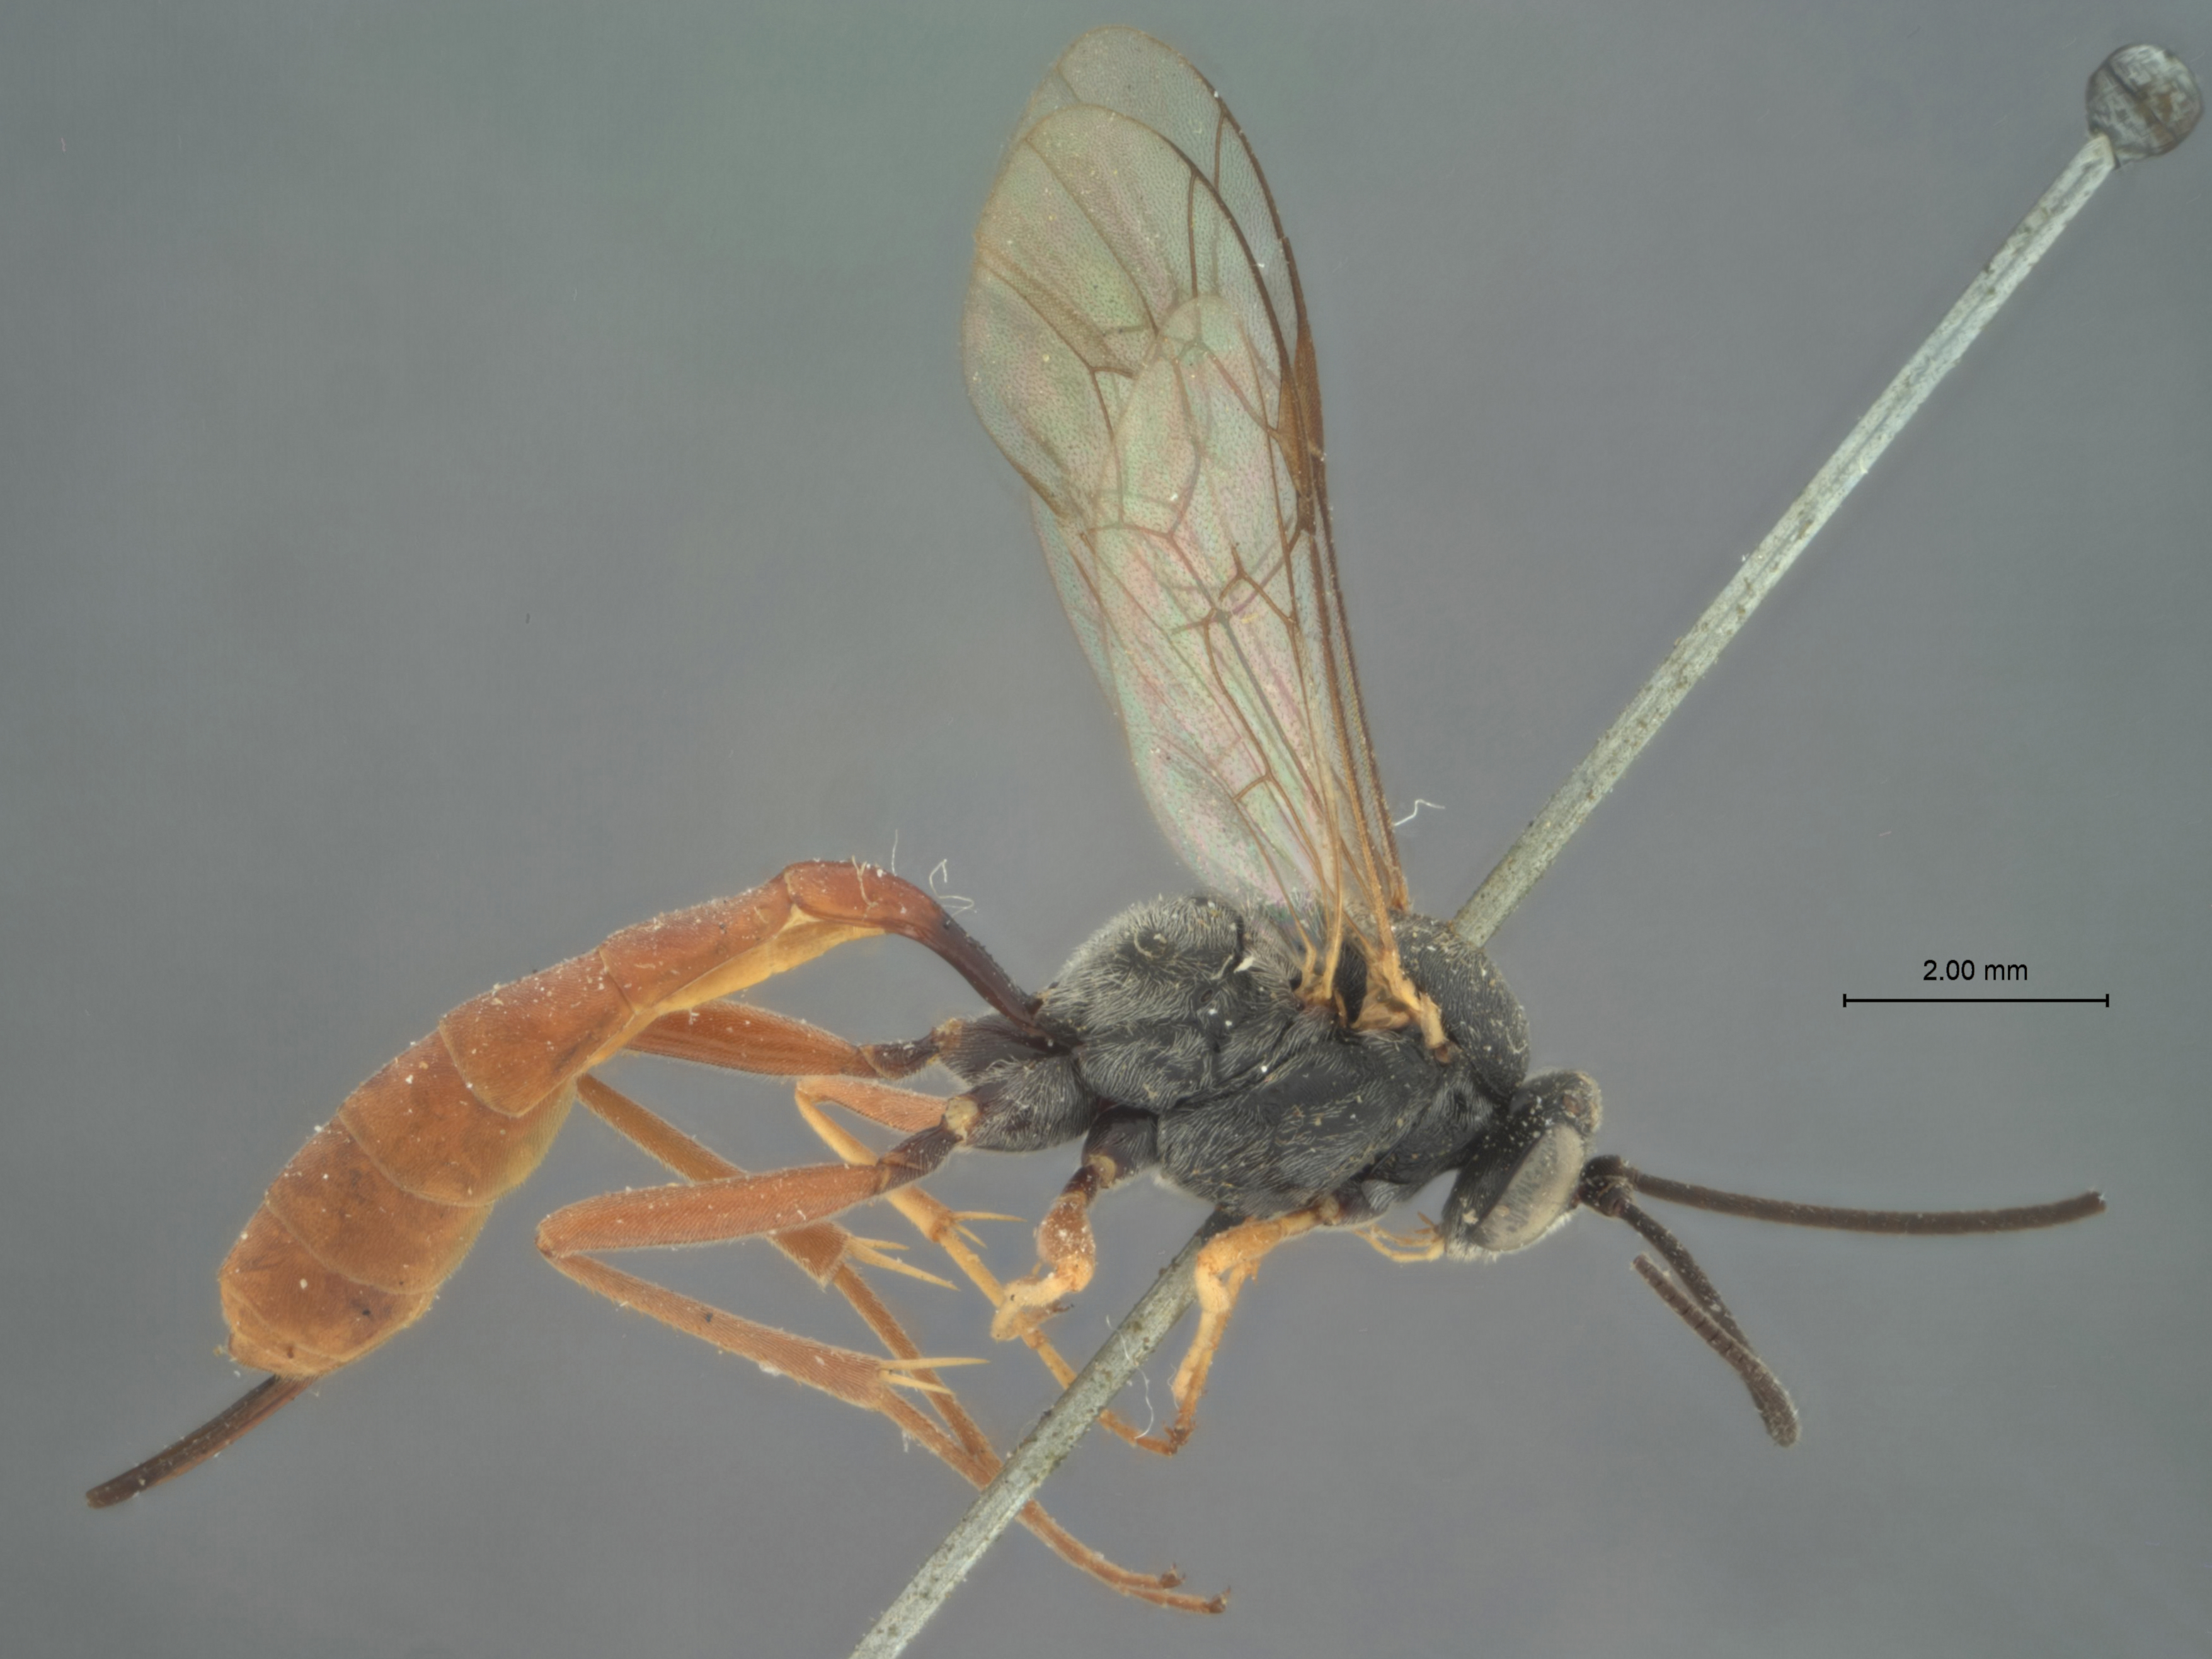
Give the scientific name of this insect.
Limneria corrupta
